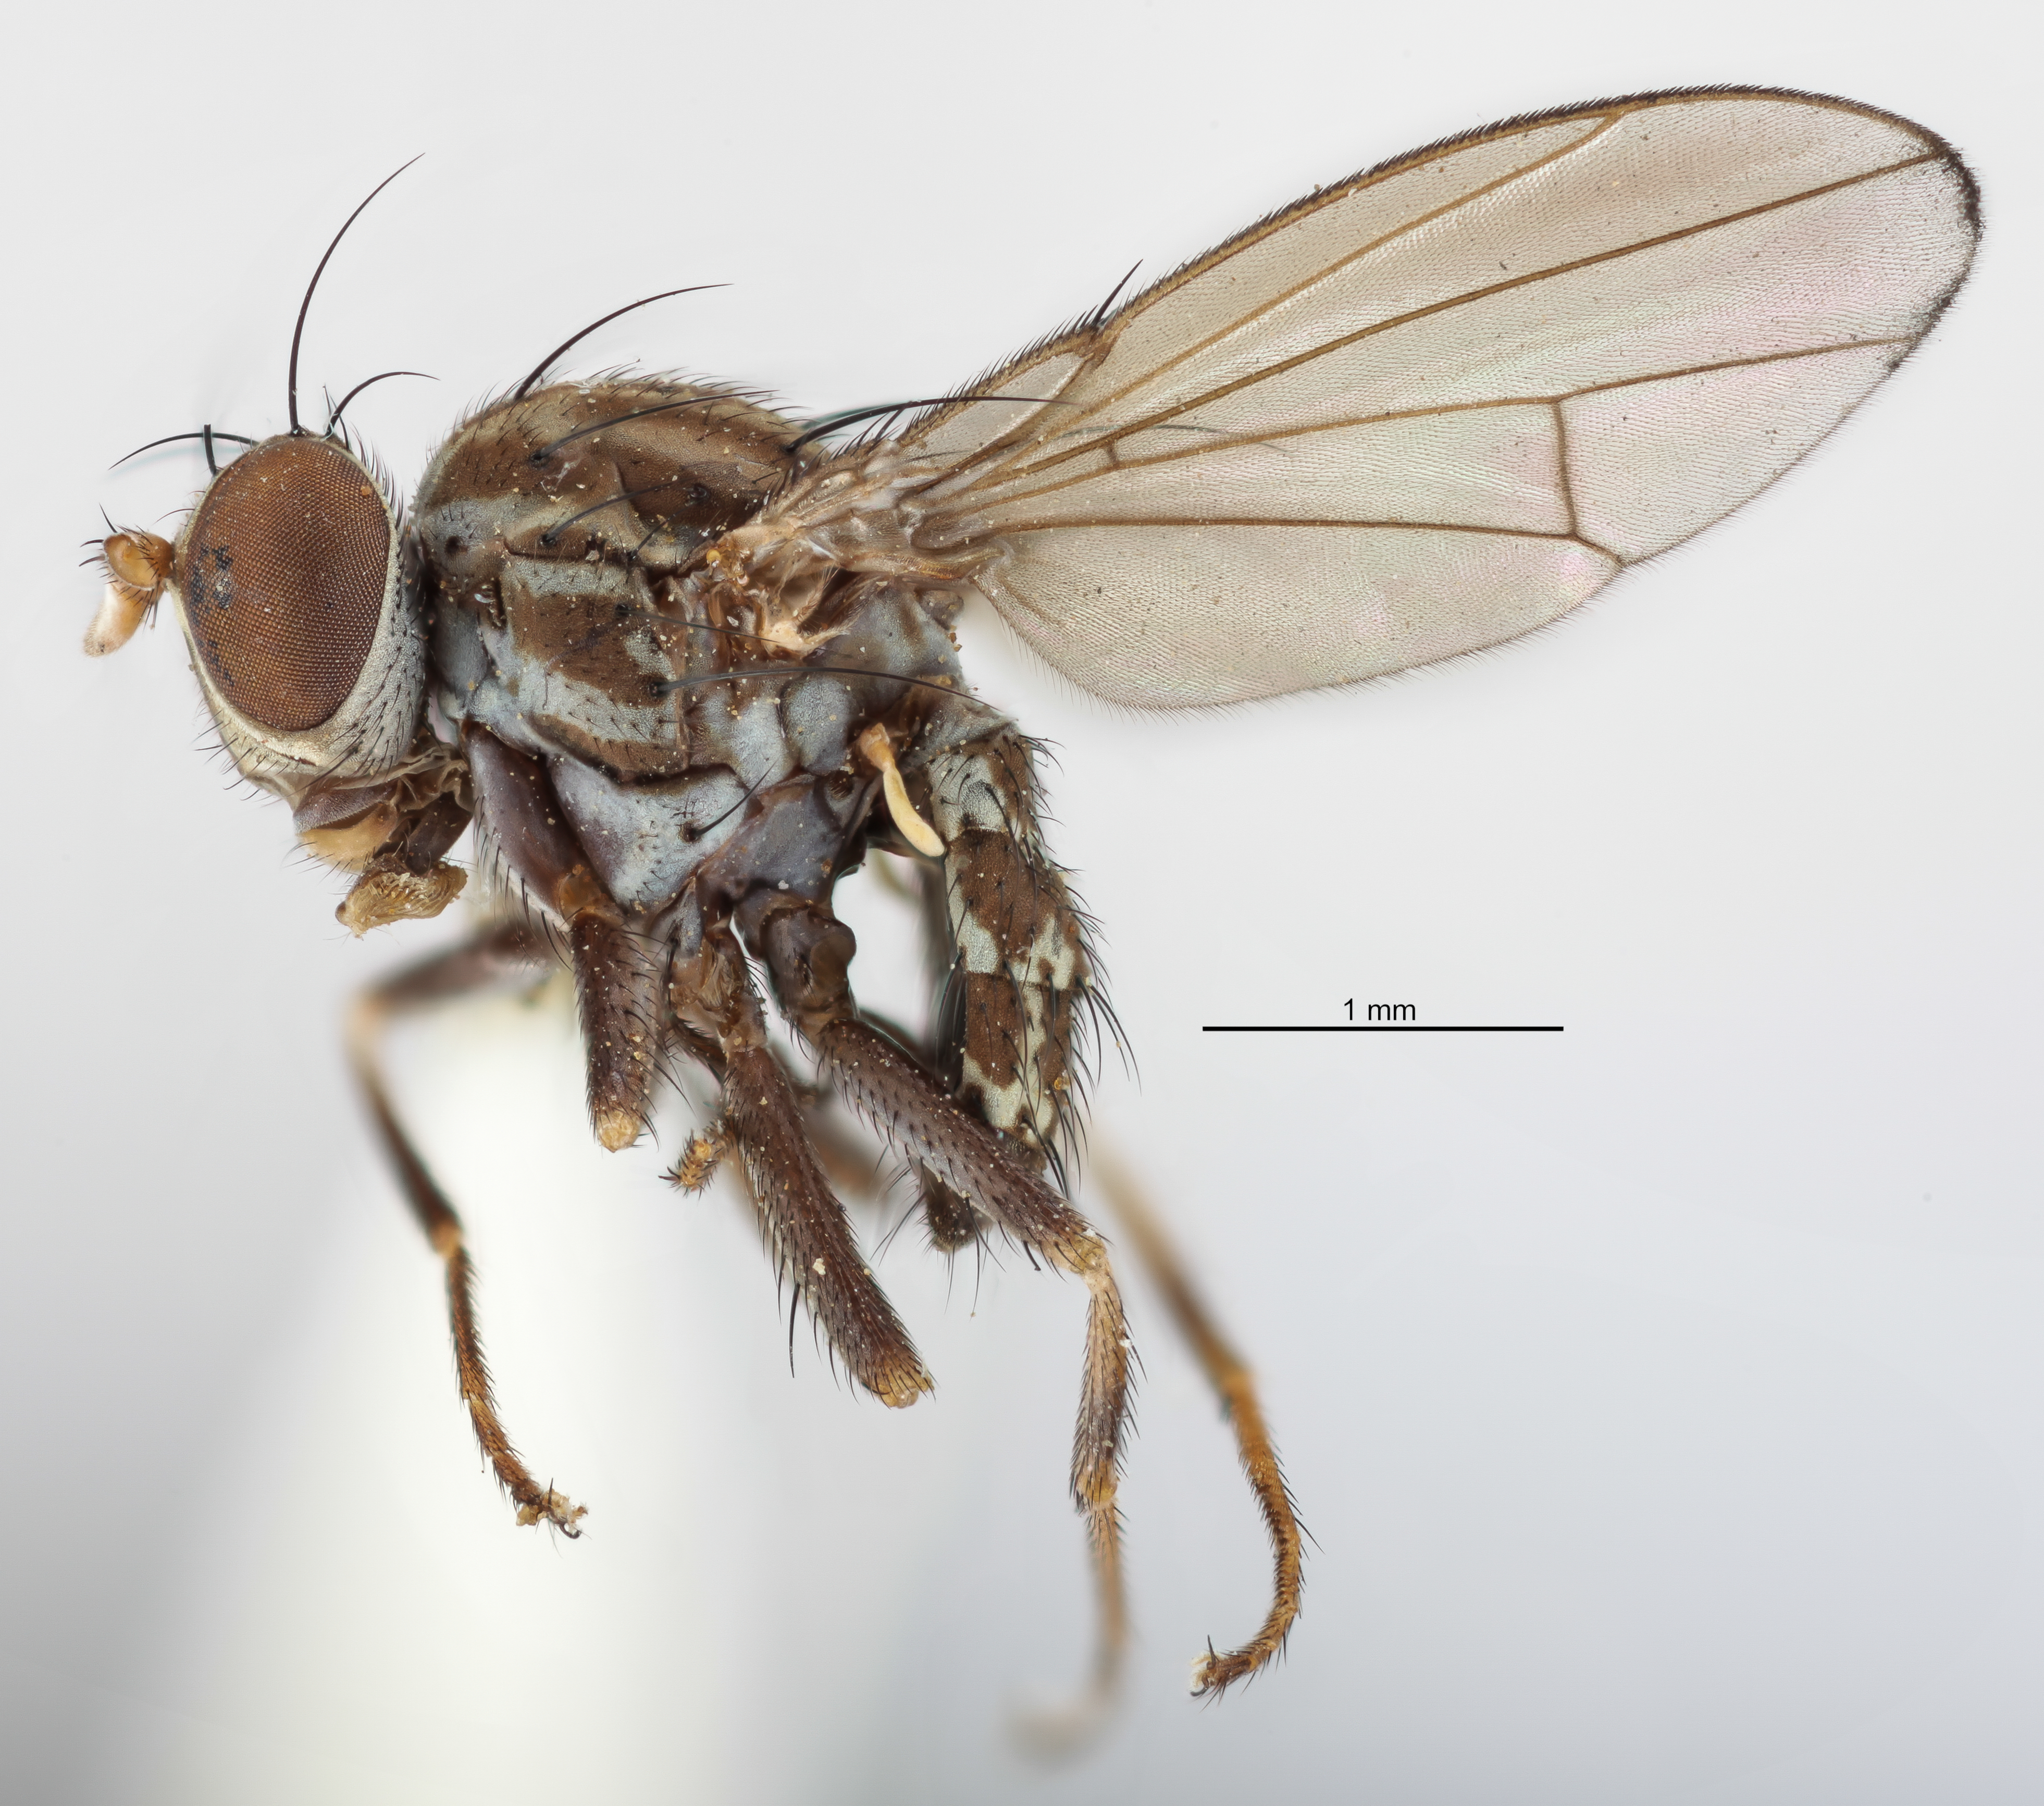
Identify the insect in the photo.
Notiphila facialis
